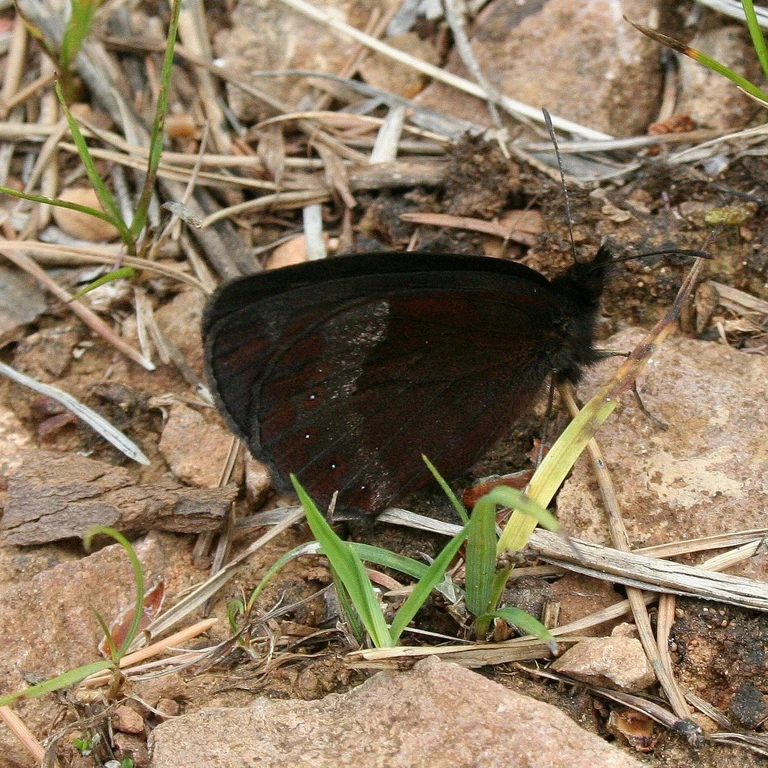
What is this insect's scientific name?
Erebia aethiops
